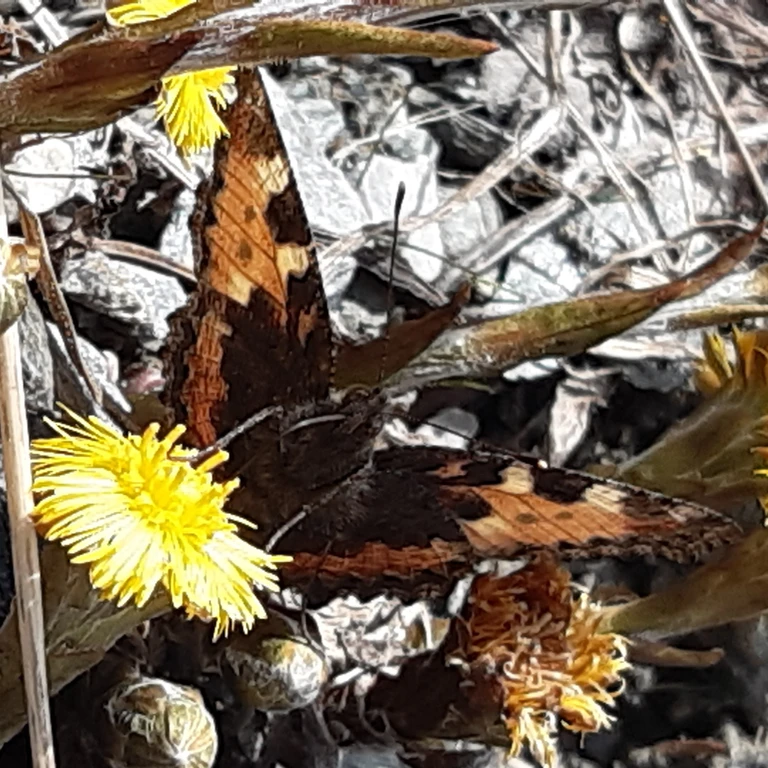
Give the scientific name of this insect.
Aglais urticae
